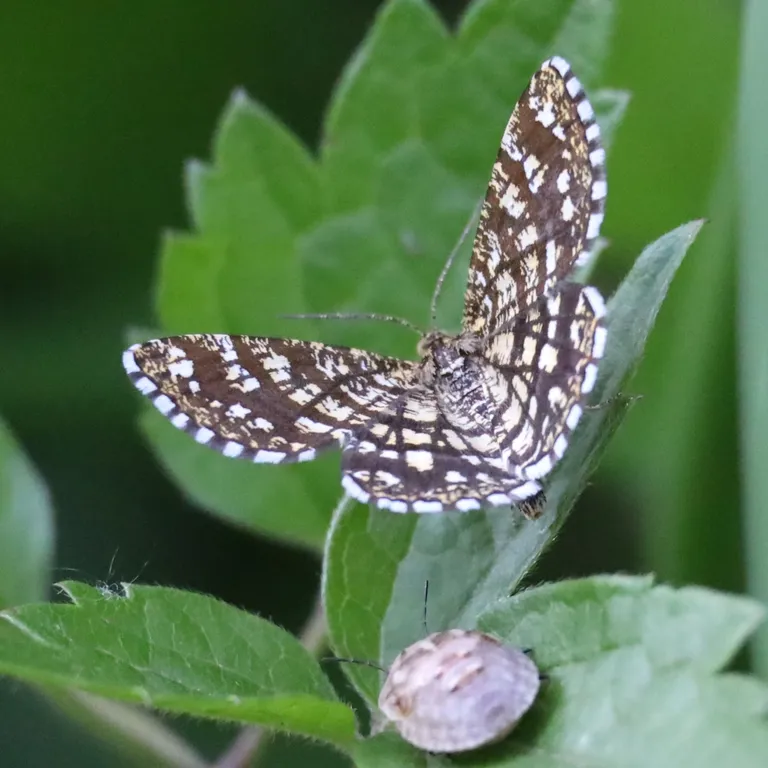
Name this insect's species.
Chiasmia clathrata
